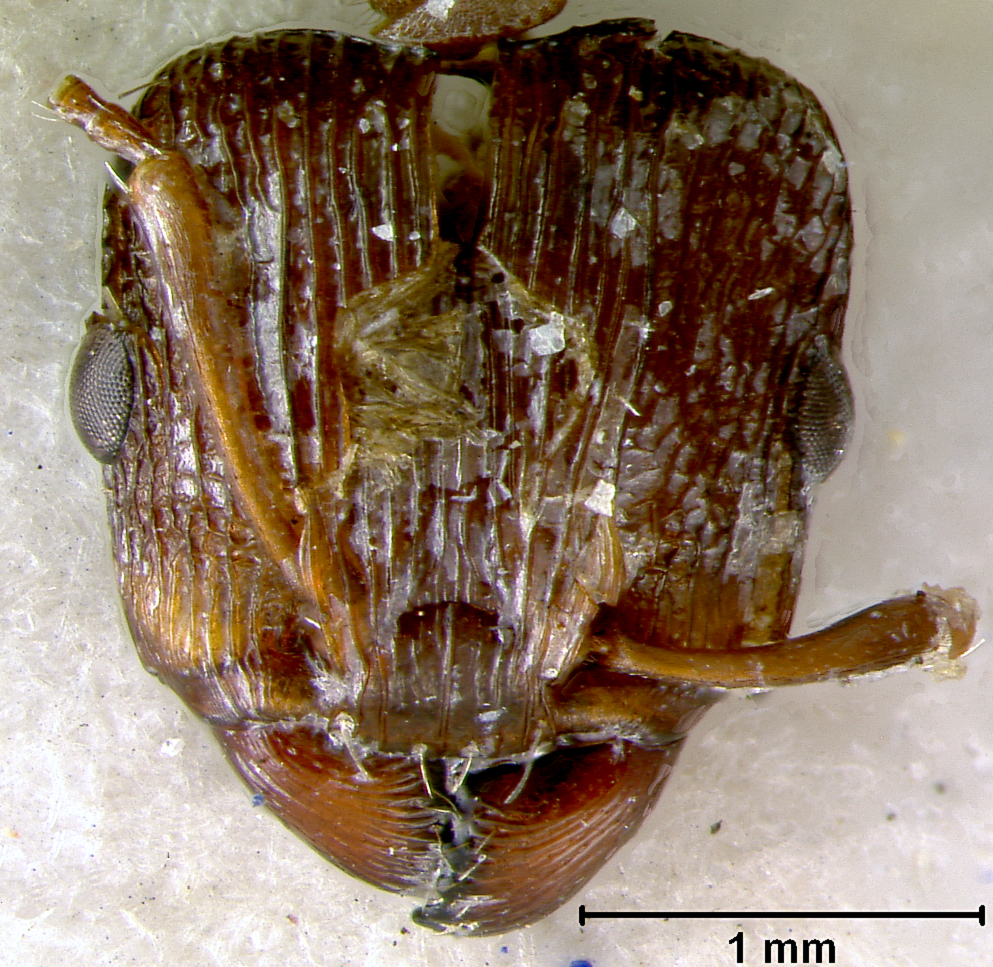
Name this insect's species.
Podomyrma carinata
